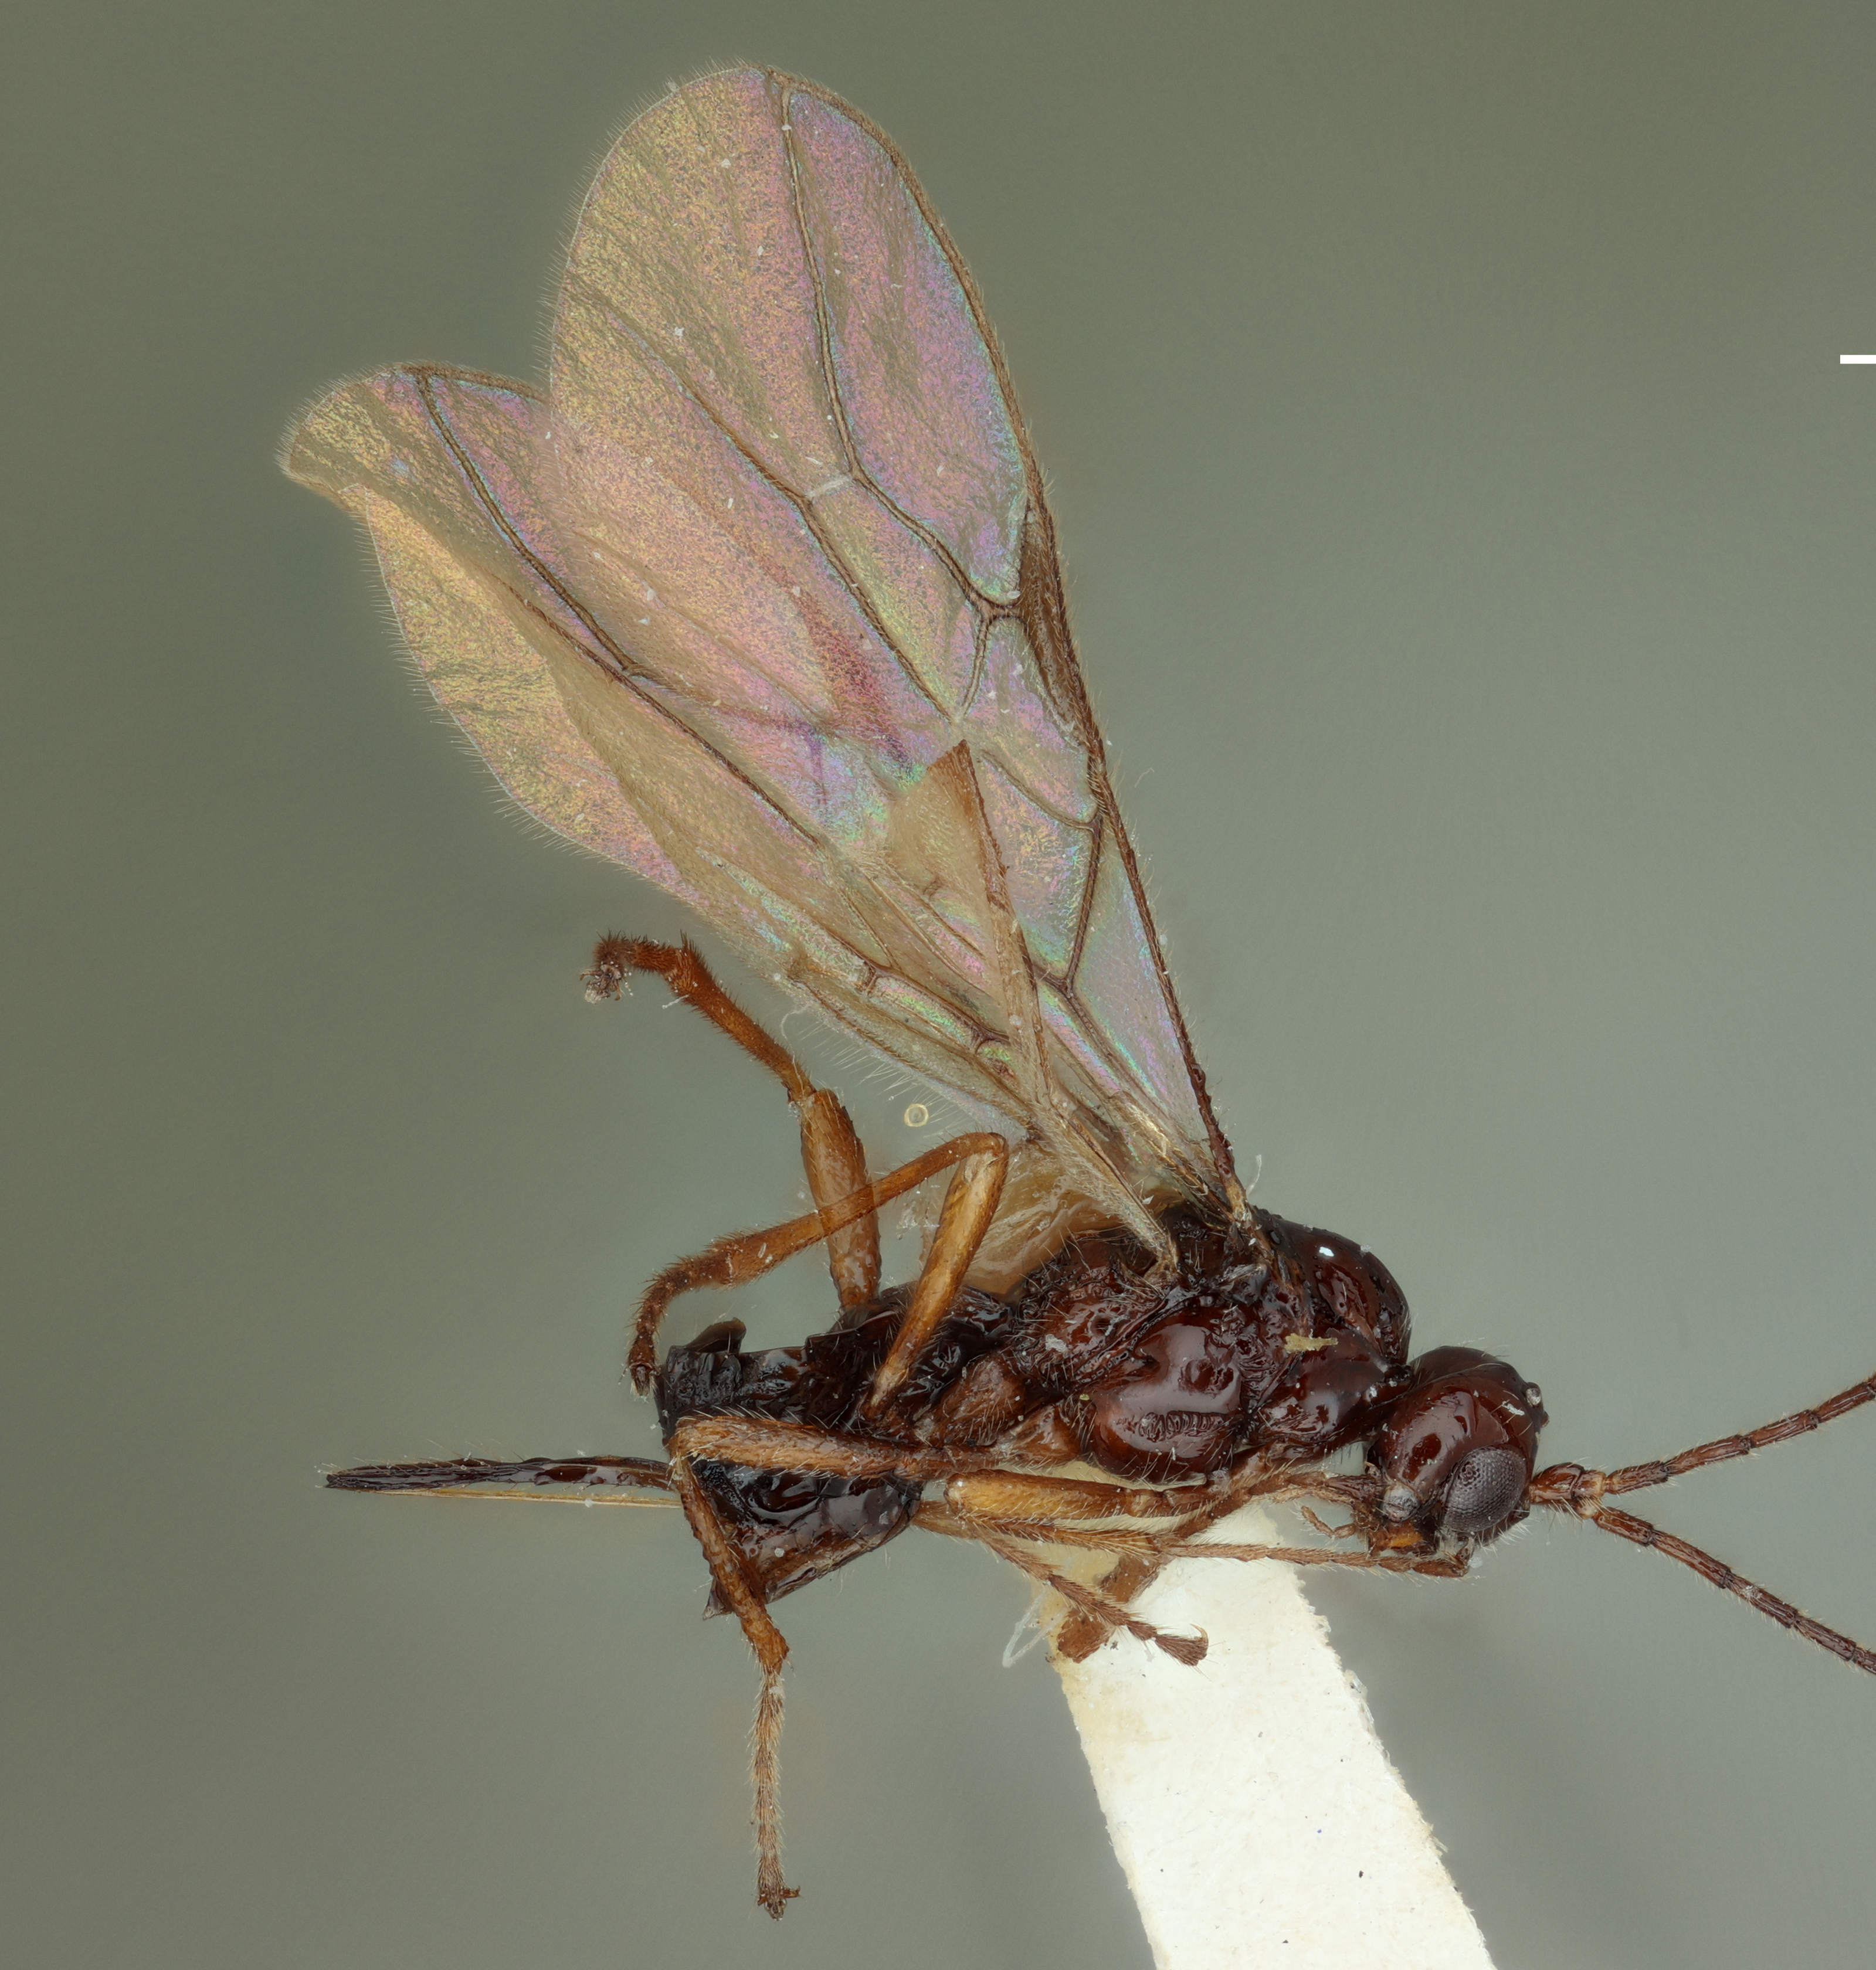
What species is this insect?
Phaenocarpa convergens
